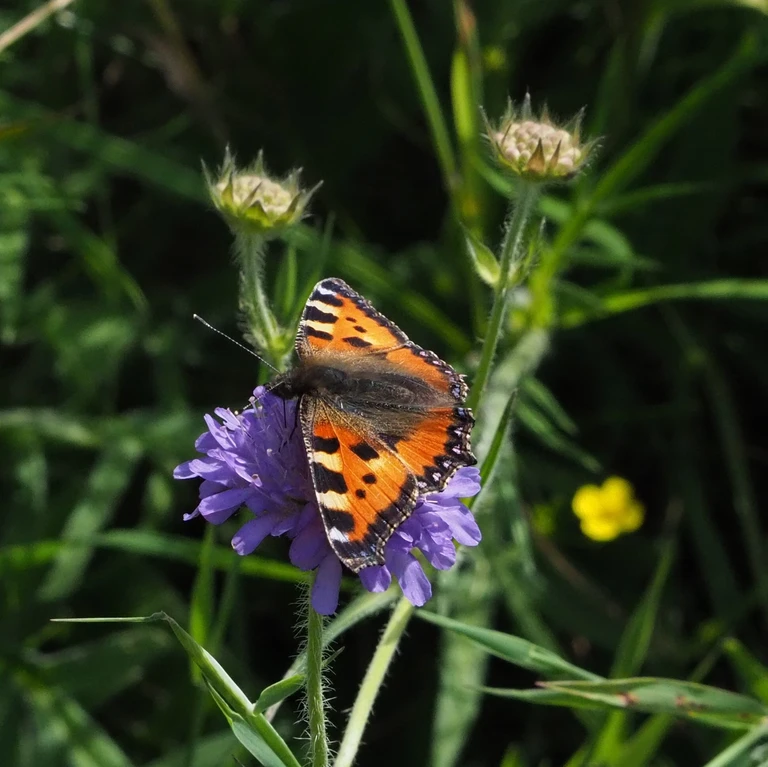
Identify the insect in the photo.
Aglais urticae
